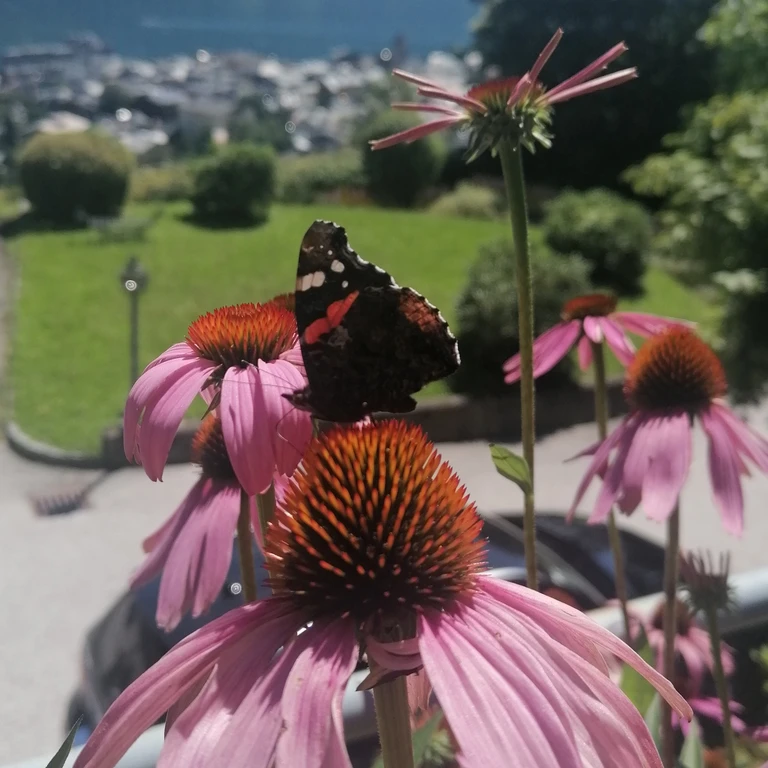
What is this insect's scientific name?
Vanessa atalanta
